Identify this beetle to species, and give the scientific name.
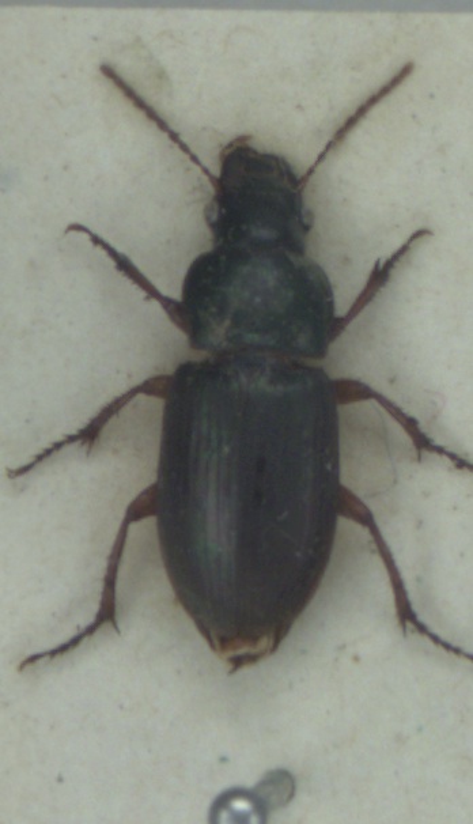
Harpalus affinis
